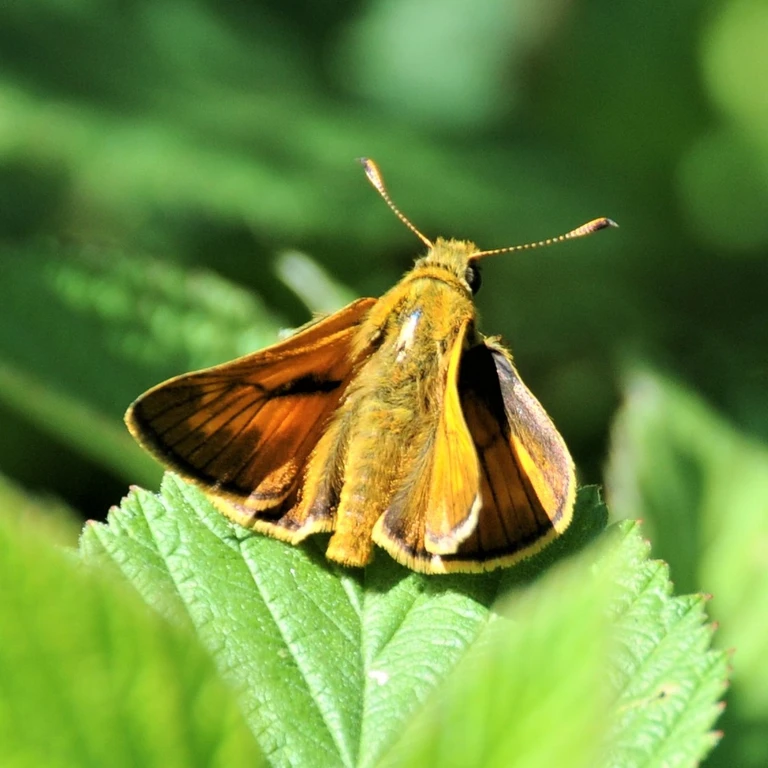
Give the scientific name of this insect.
Ochlodes sylvanus (also Ochlodes venata)
